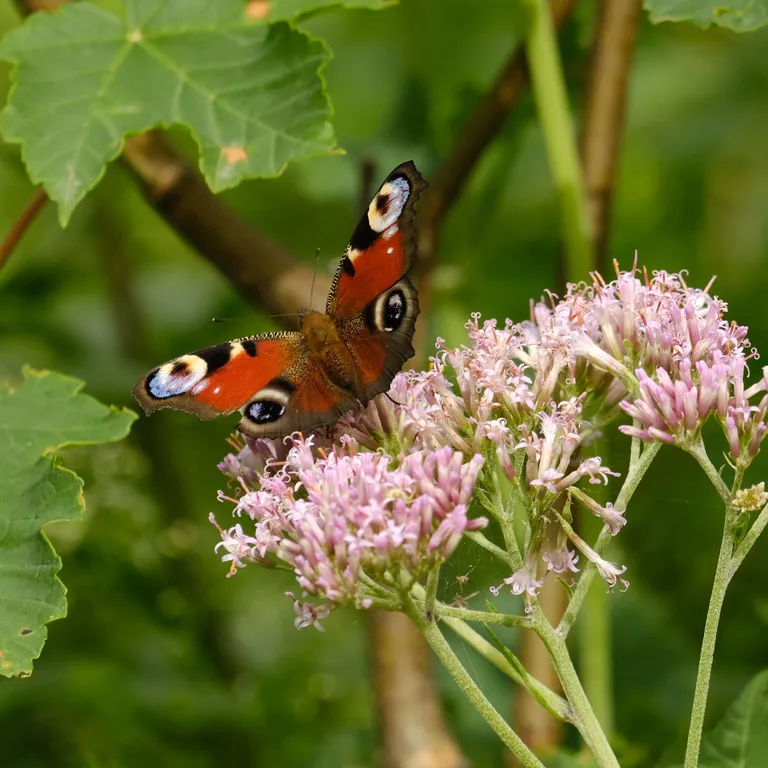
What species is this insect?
Aglais io
